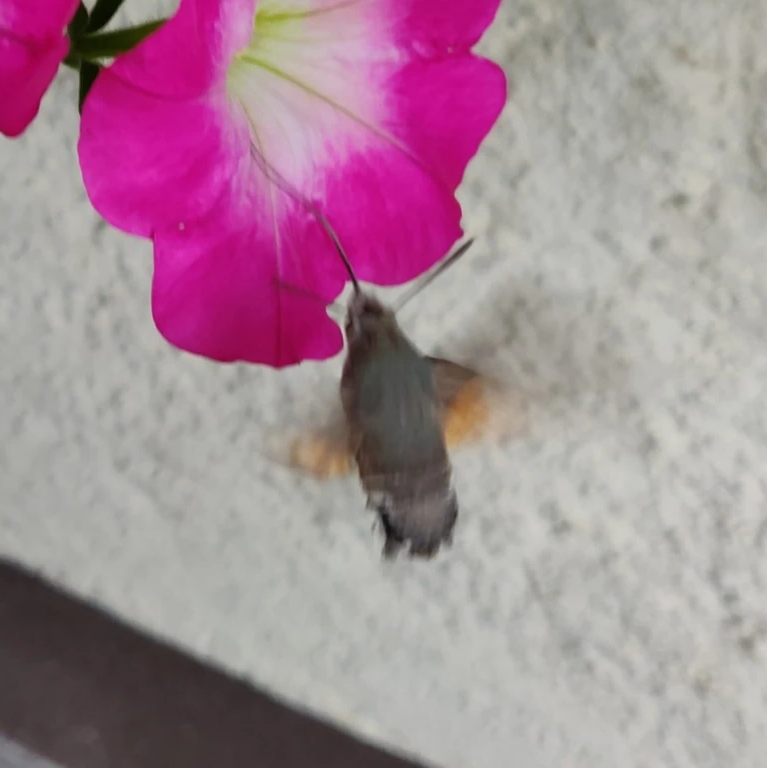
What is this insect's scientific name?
Macroglossum stellatarum
